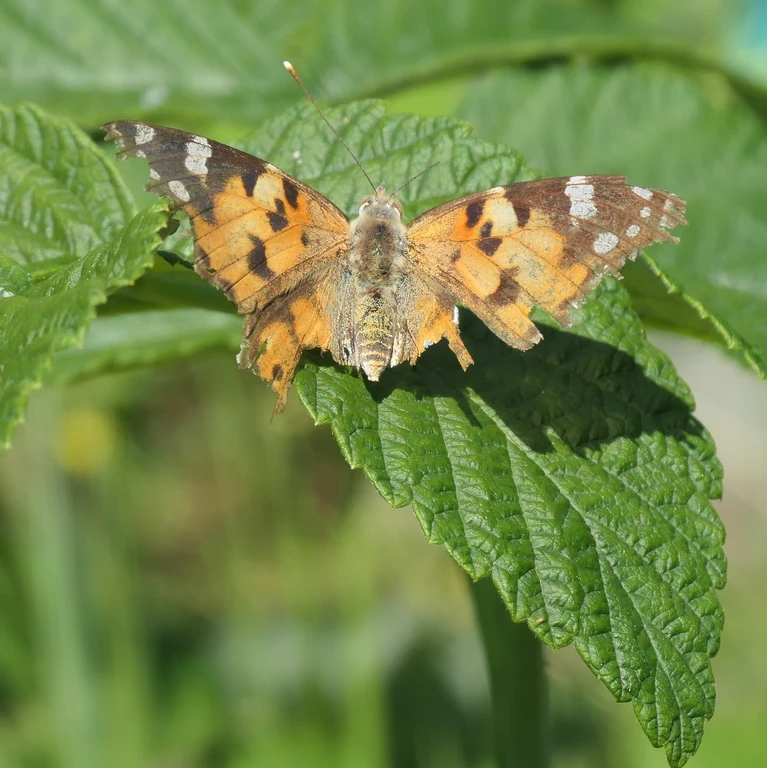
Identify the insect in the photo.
Vanessa cardui
